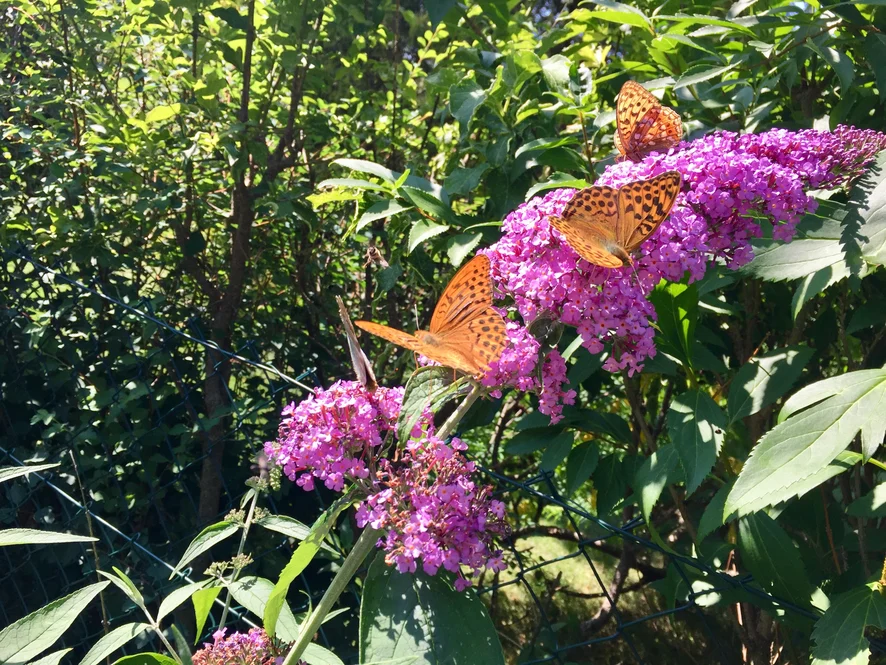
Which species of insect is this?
Argynnis paphia
